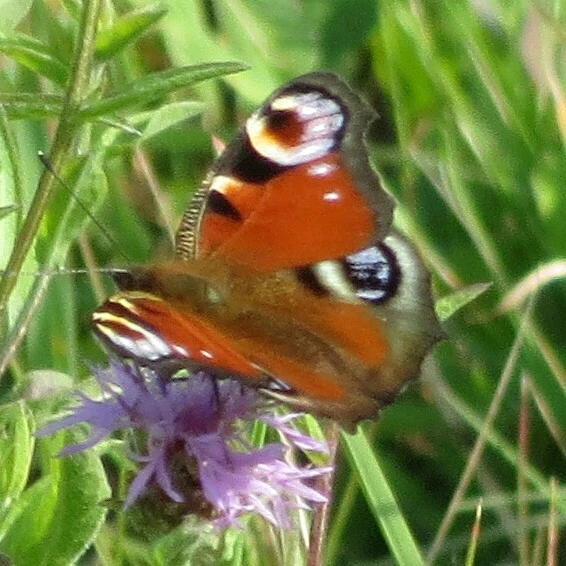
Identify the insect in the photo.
Aglais io
